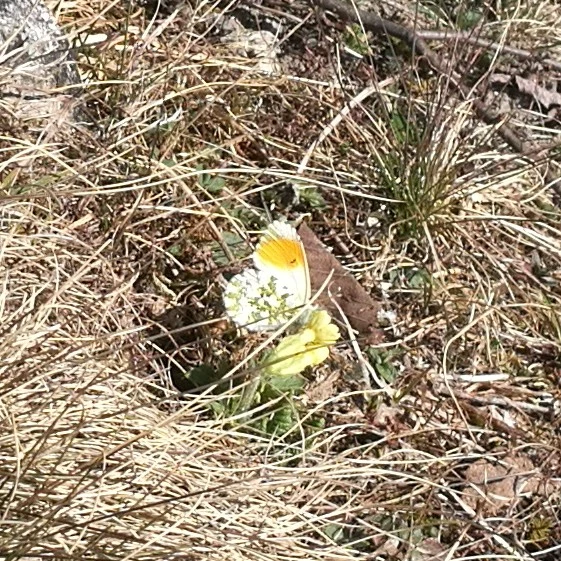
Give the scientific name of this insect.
Anthocharis cardamines
